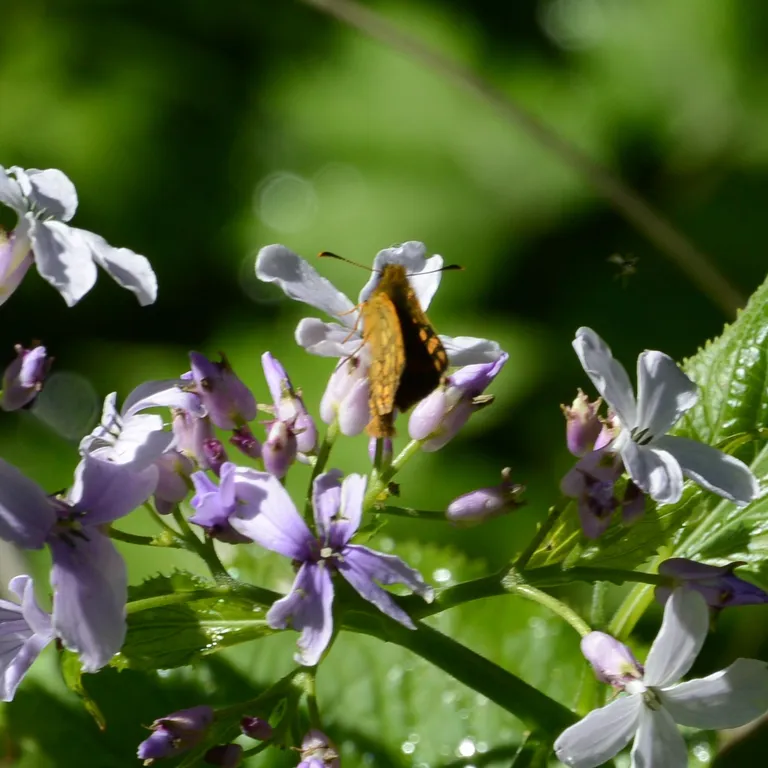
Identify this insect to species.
Carterocephalus palaemon
